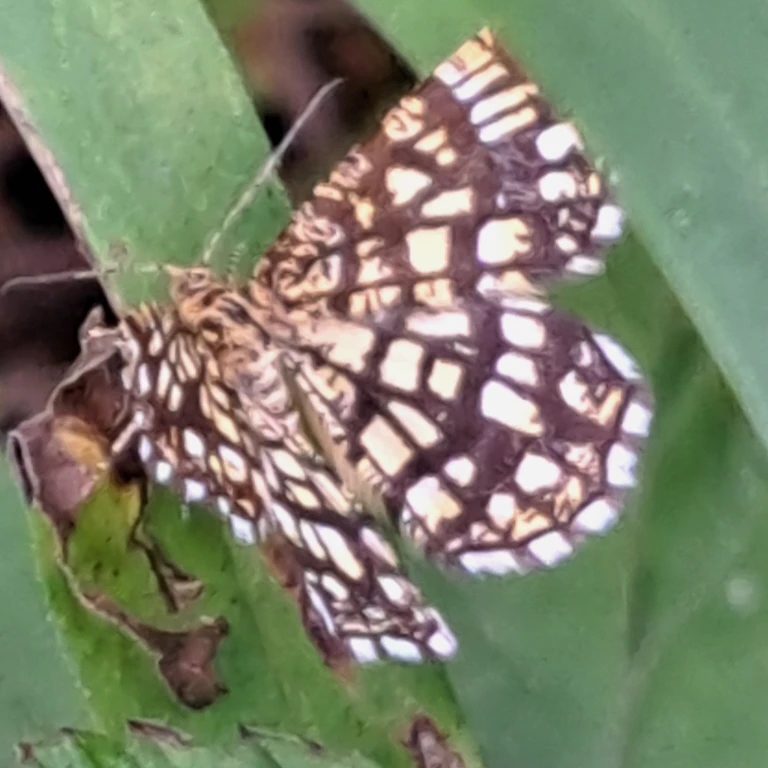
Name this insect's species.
Chiasmia clathrata
